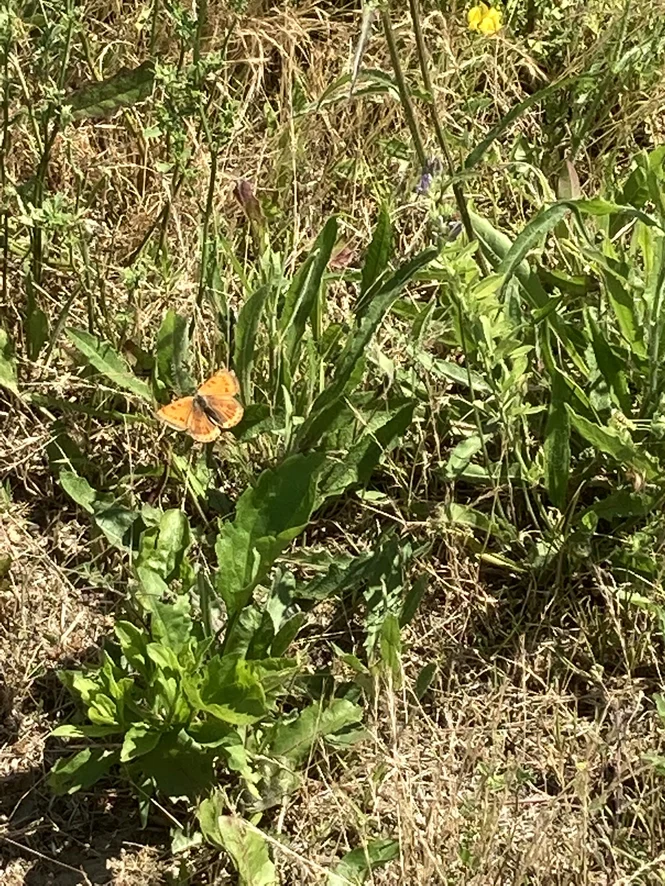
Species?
Lycaena dispar
